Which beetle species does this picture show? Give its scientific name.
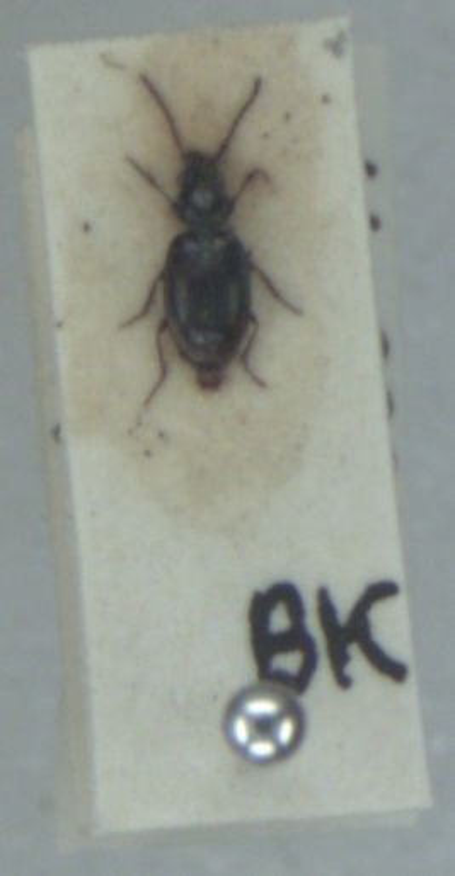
Bembidion doris
